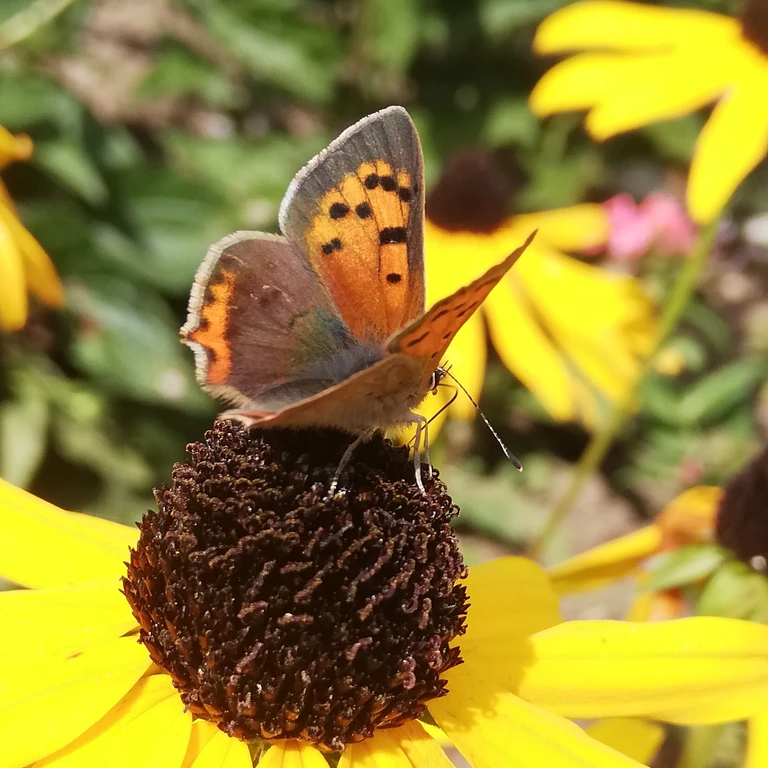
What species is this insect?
Lycaena phlaeas
